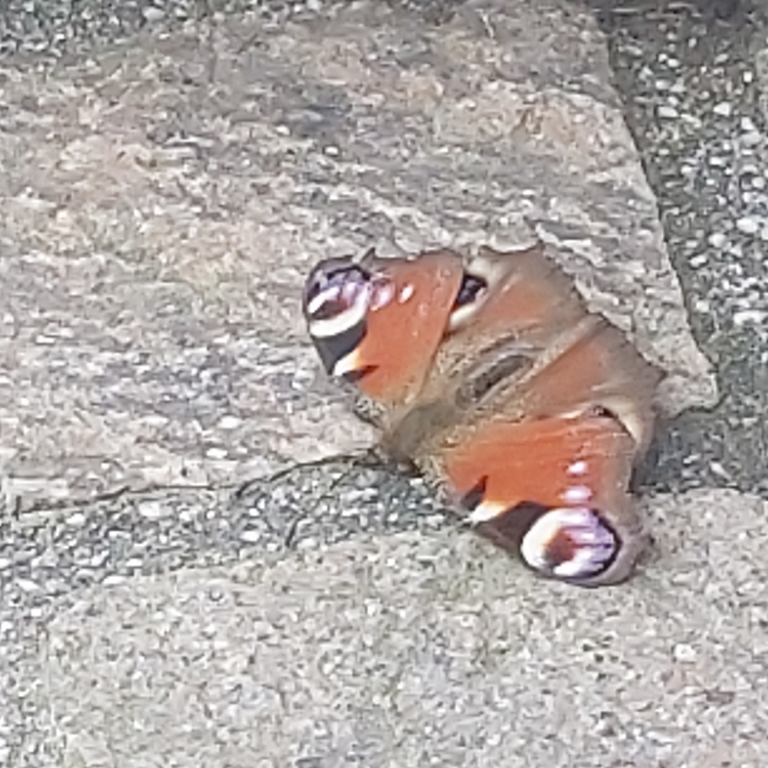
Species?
Aglais io
